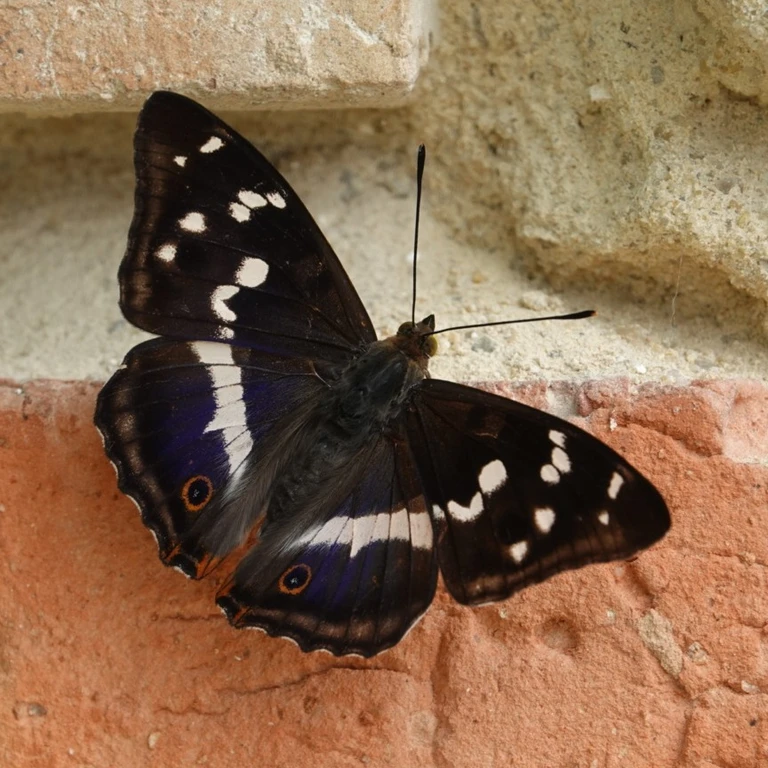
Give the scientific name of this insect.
Apatura iris
